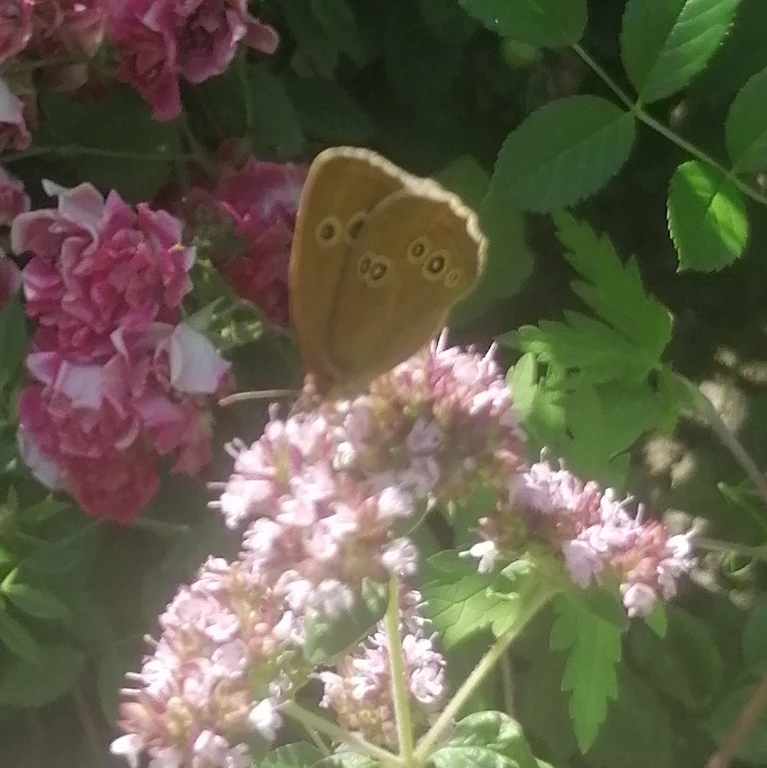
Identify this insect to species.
Aphantopus hyperantus
